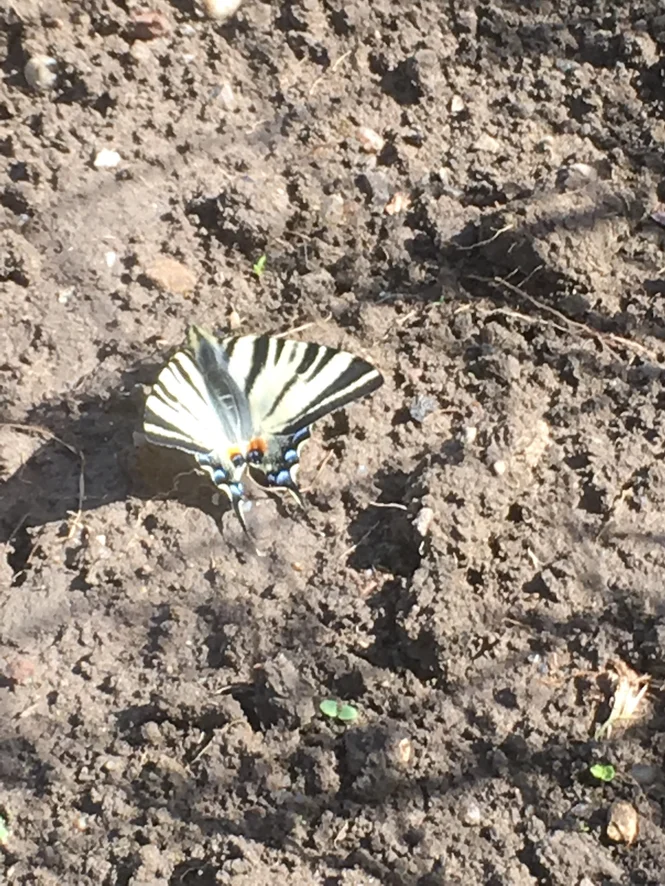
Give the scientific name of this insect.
Iphiclides podalirius
